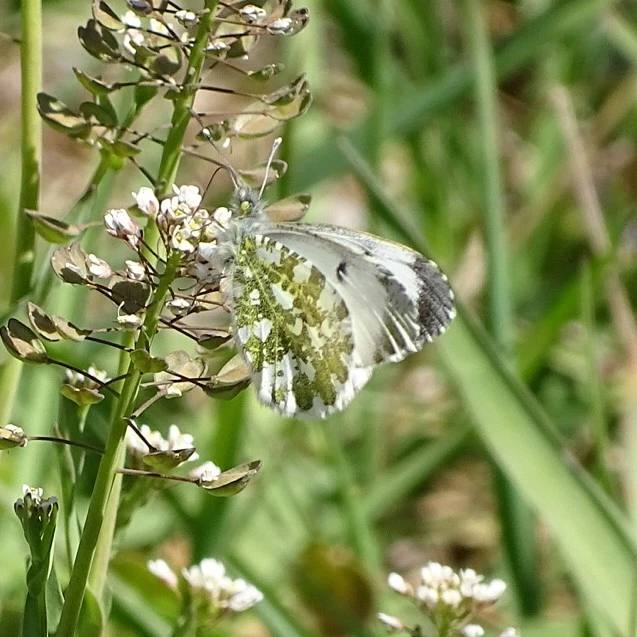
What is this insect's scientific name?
Anthocharis cardamines
